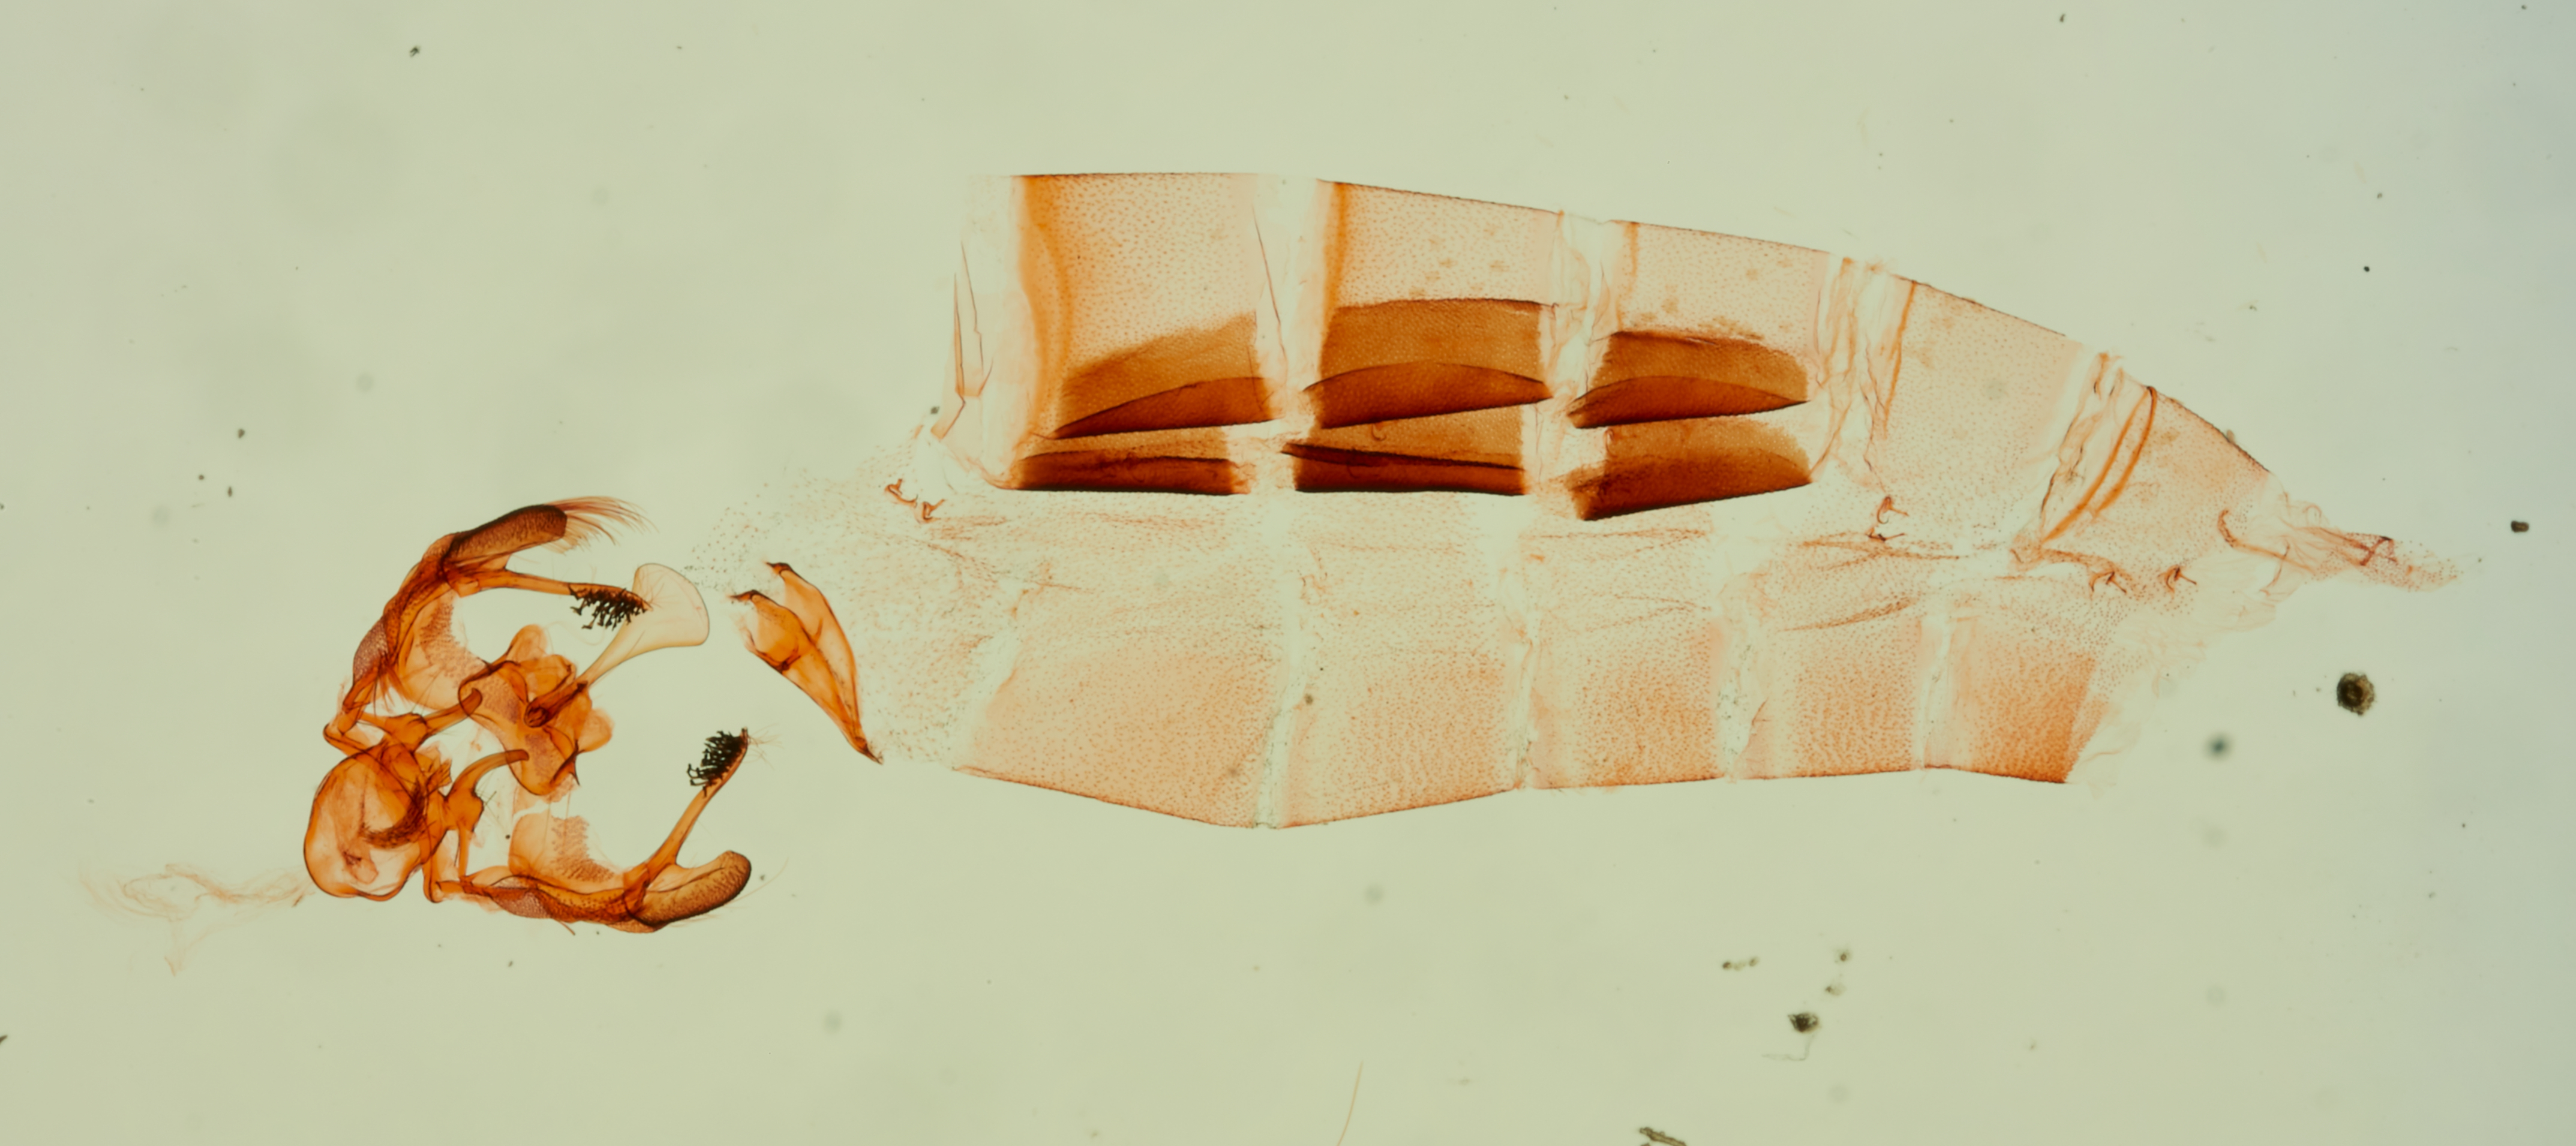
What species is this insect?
Zetesima theobromae (also Stenoma theobromae)
